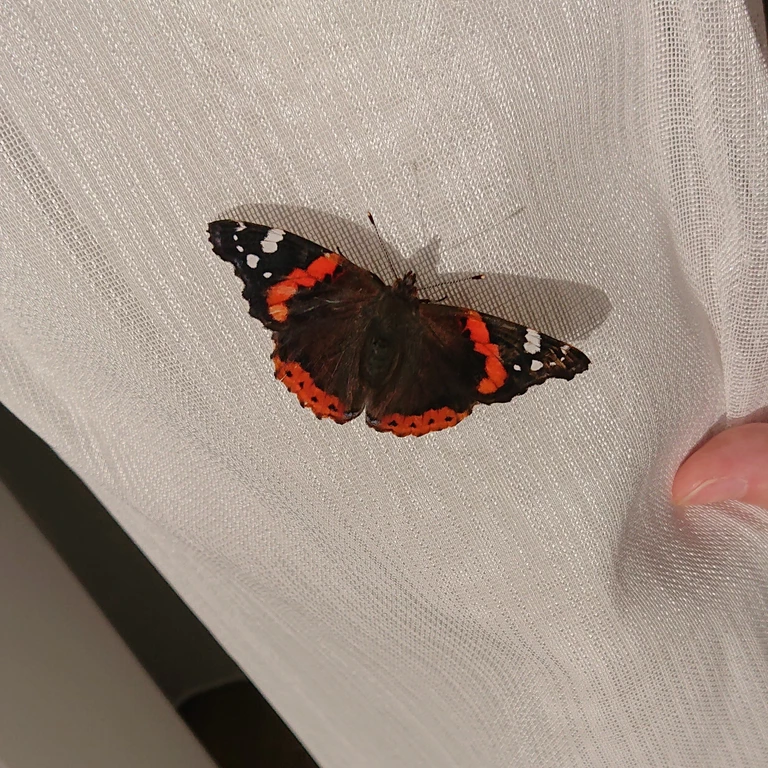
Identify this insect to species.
Vanessa atalanta
